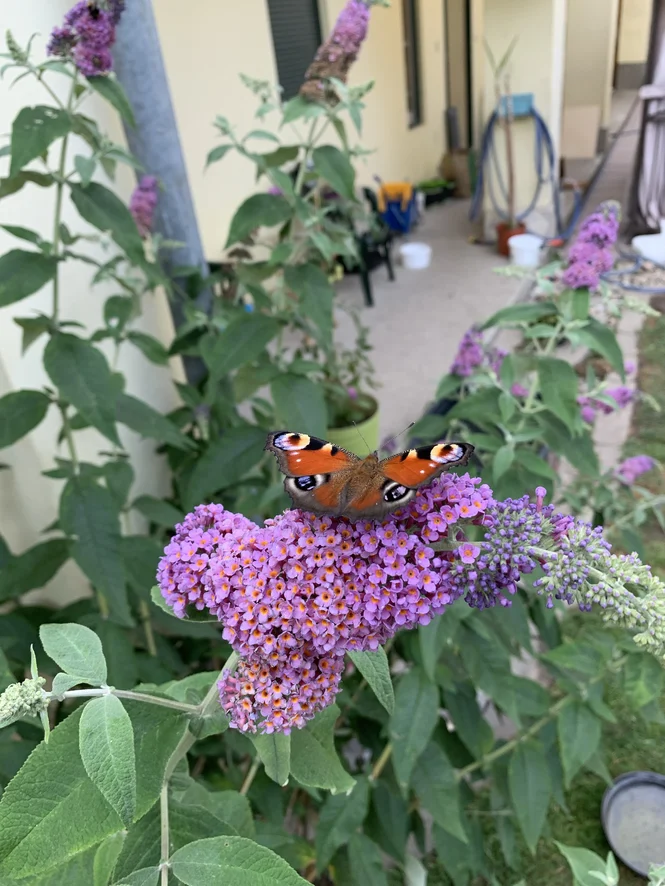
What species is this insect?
Aglais io
